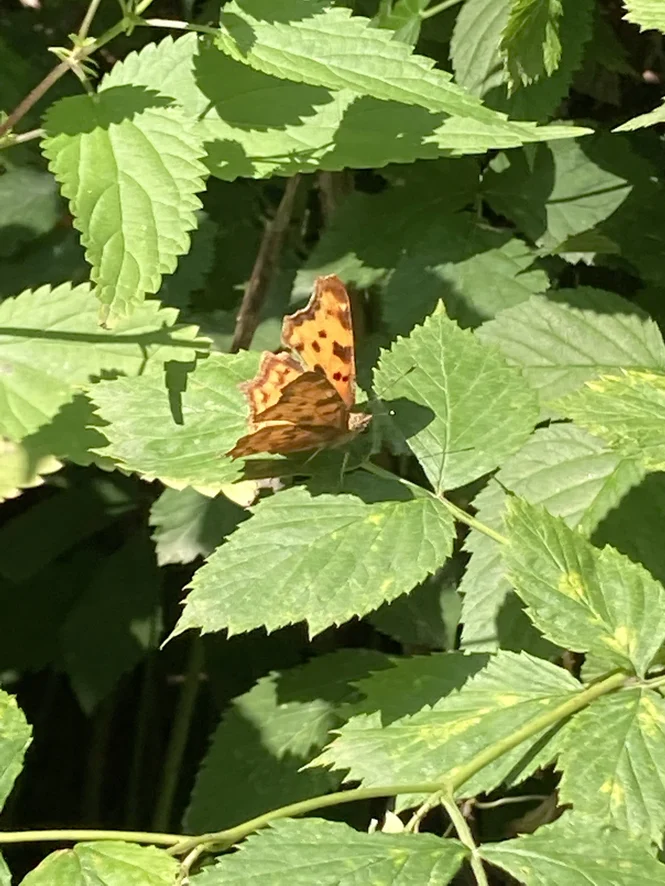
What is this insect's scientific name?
Polygonia c-album
